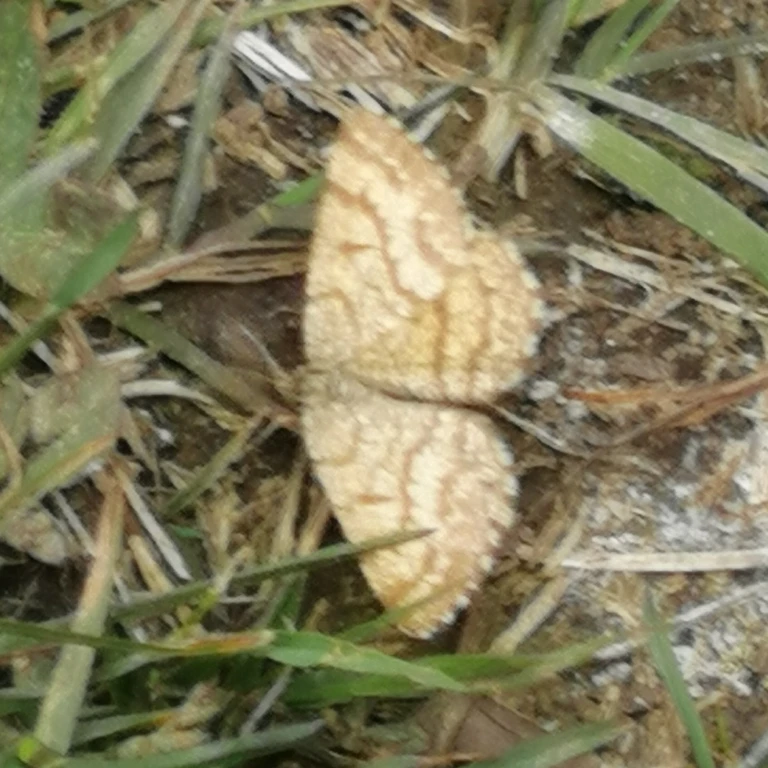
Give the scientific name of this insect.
Ematurga atomaria
